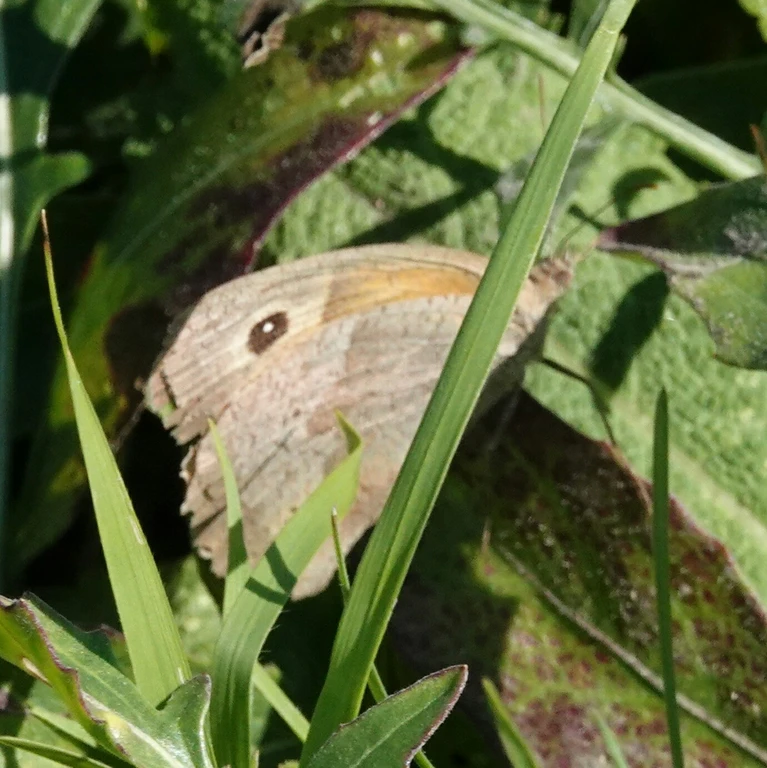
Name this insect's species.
Maniola jurtina
